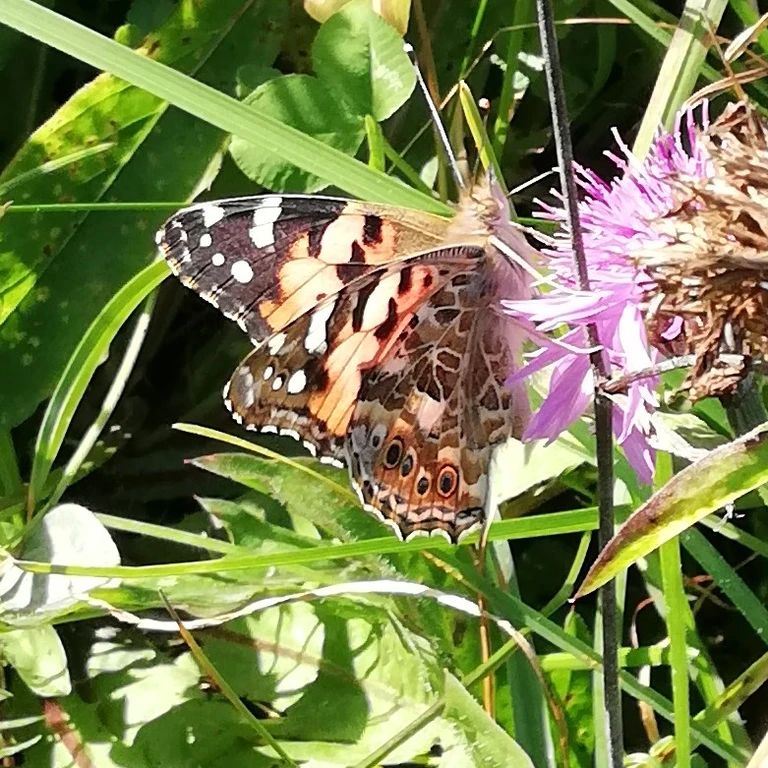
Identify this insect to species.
Vanessa cardui
